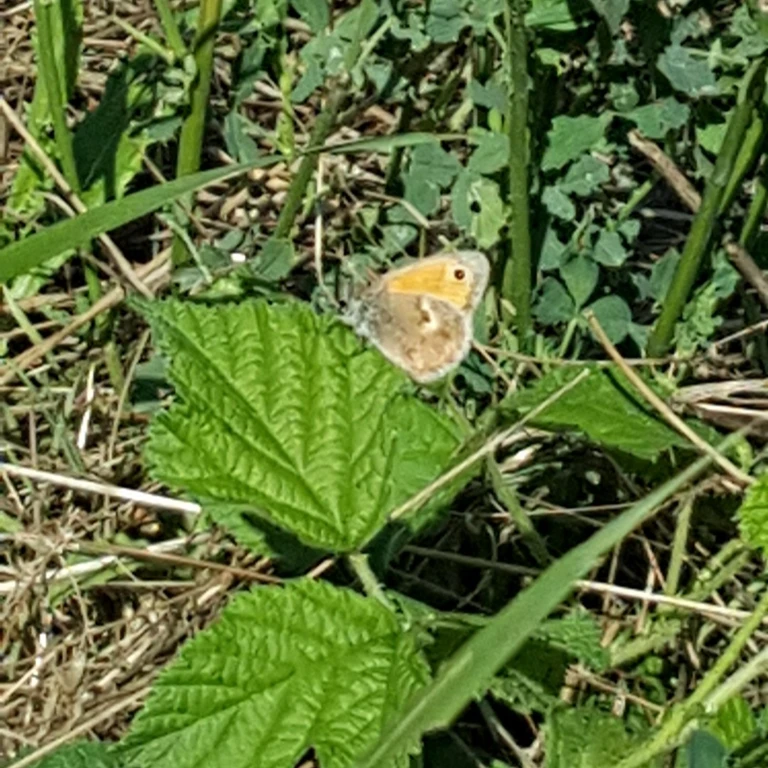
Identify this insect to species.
Coenonympha pamphilus
